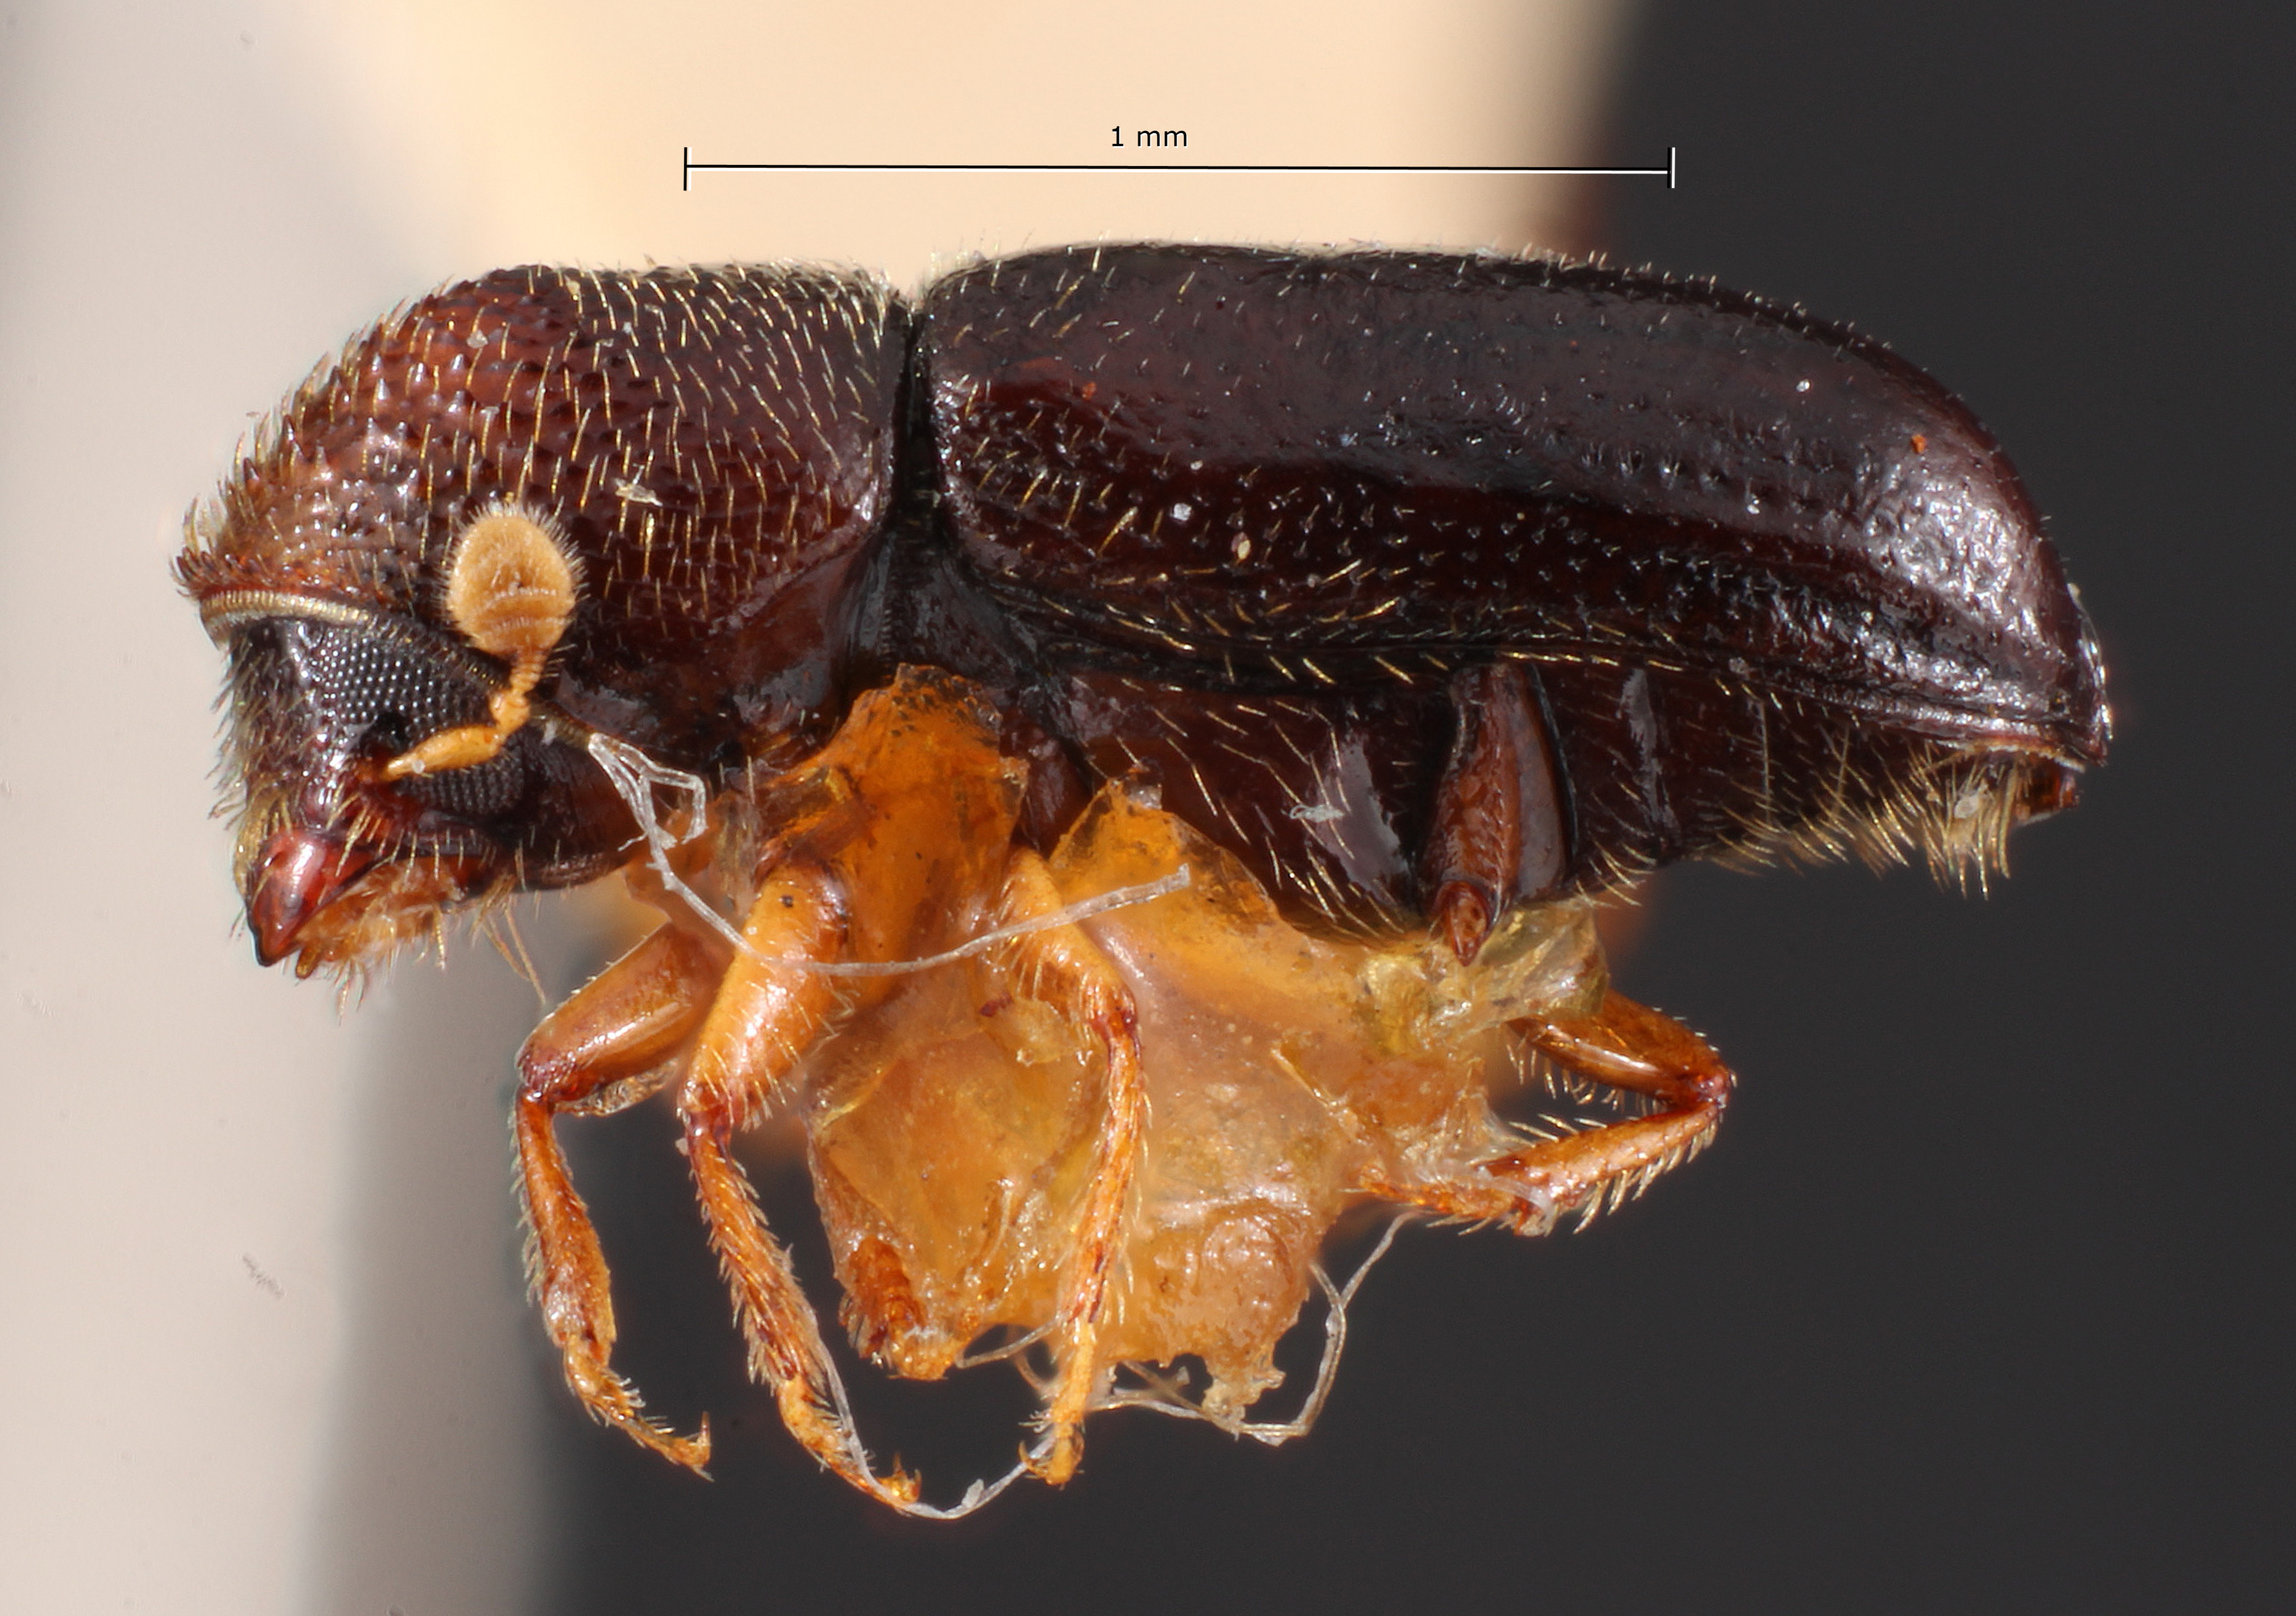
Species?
Myeloborus catulus
